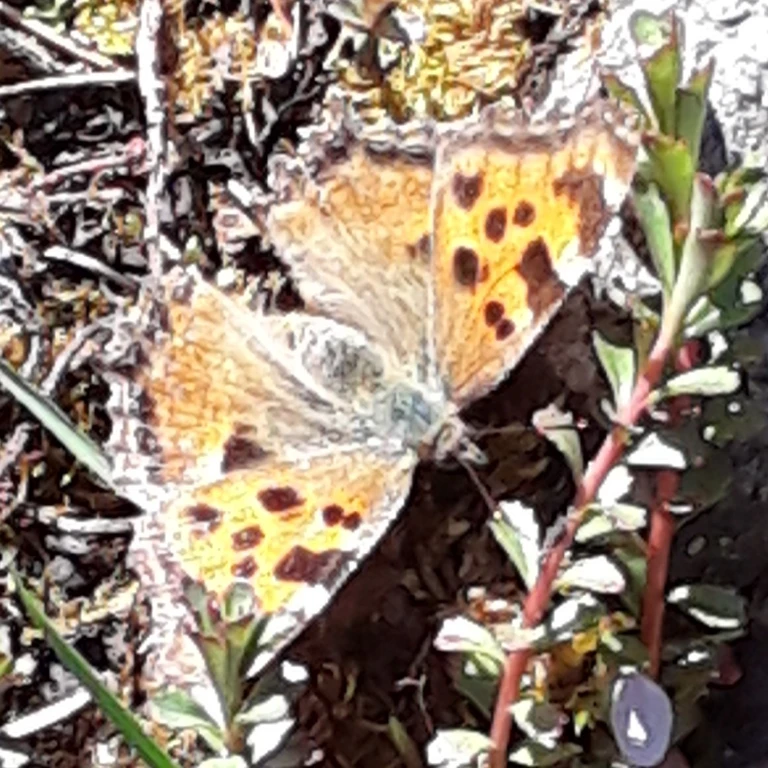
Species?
Nymphalis polychloros
